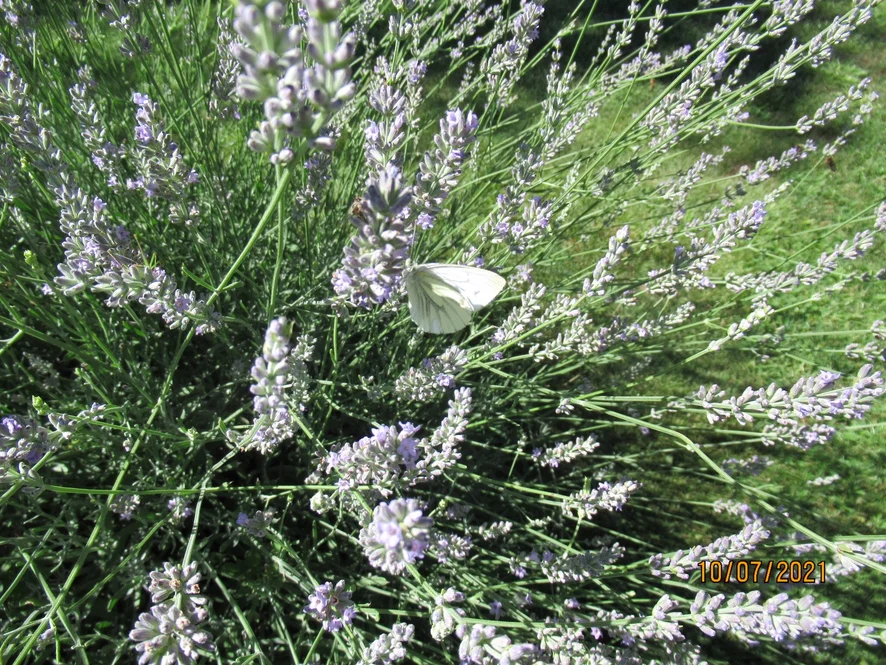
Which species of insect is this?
Pieris napi
